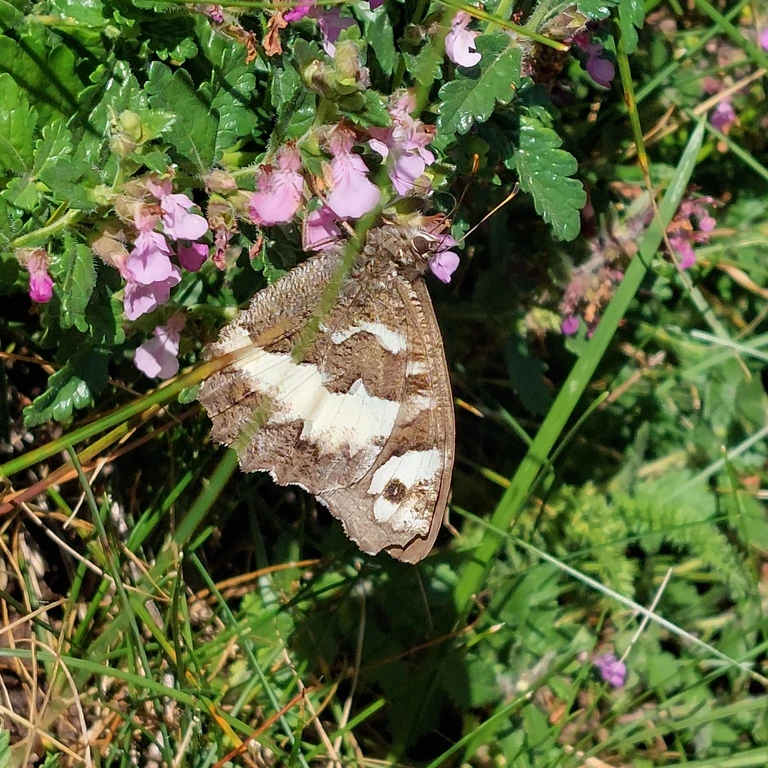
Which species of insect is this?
Brintesia circe
